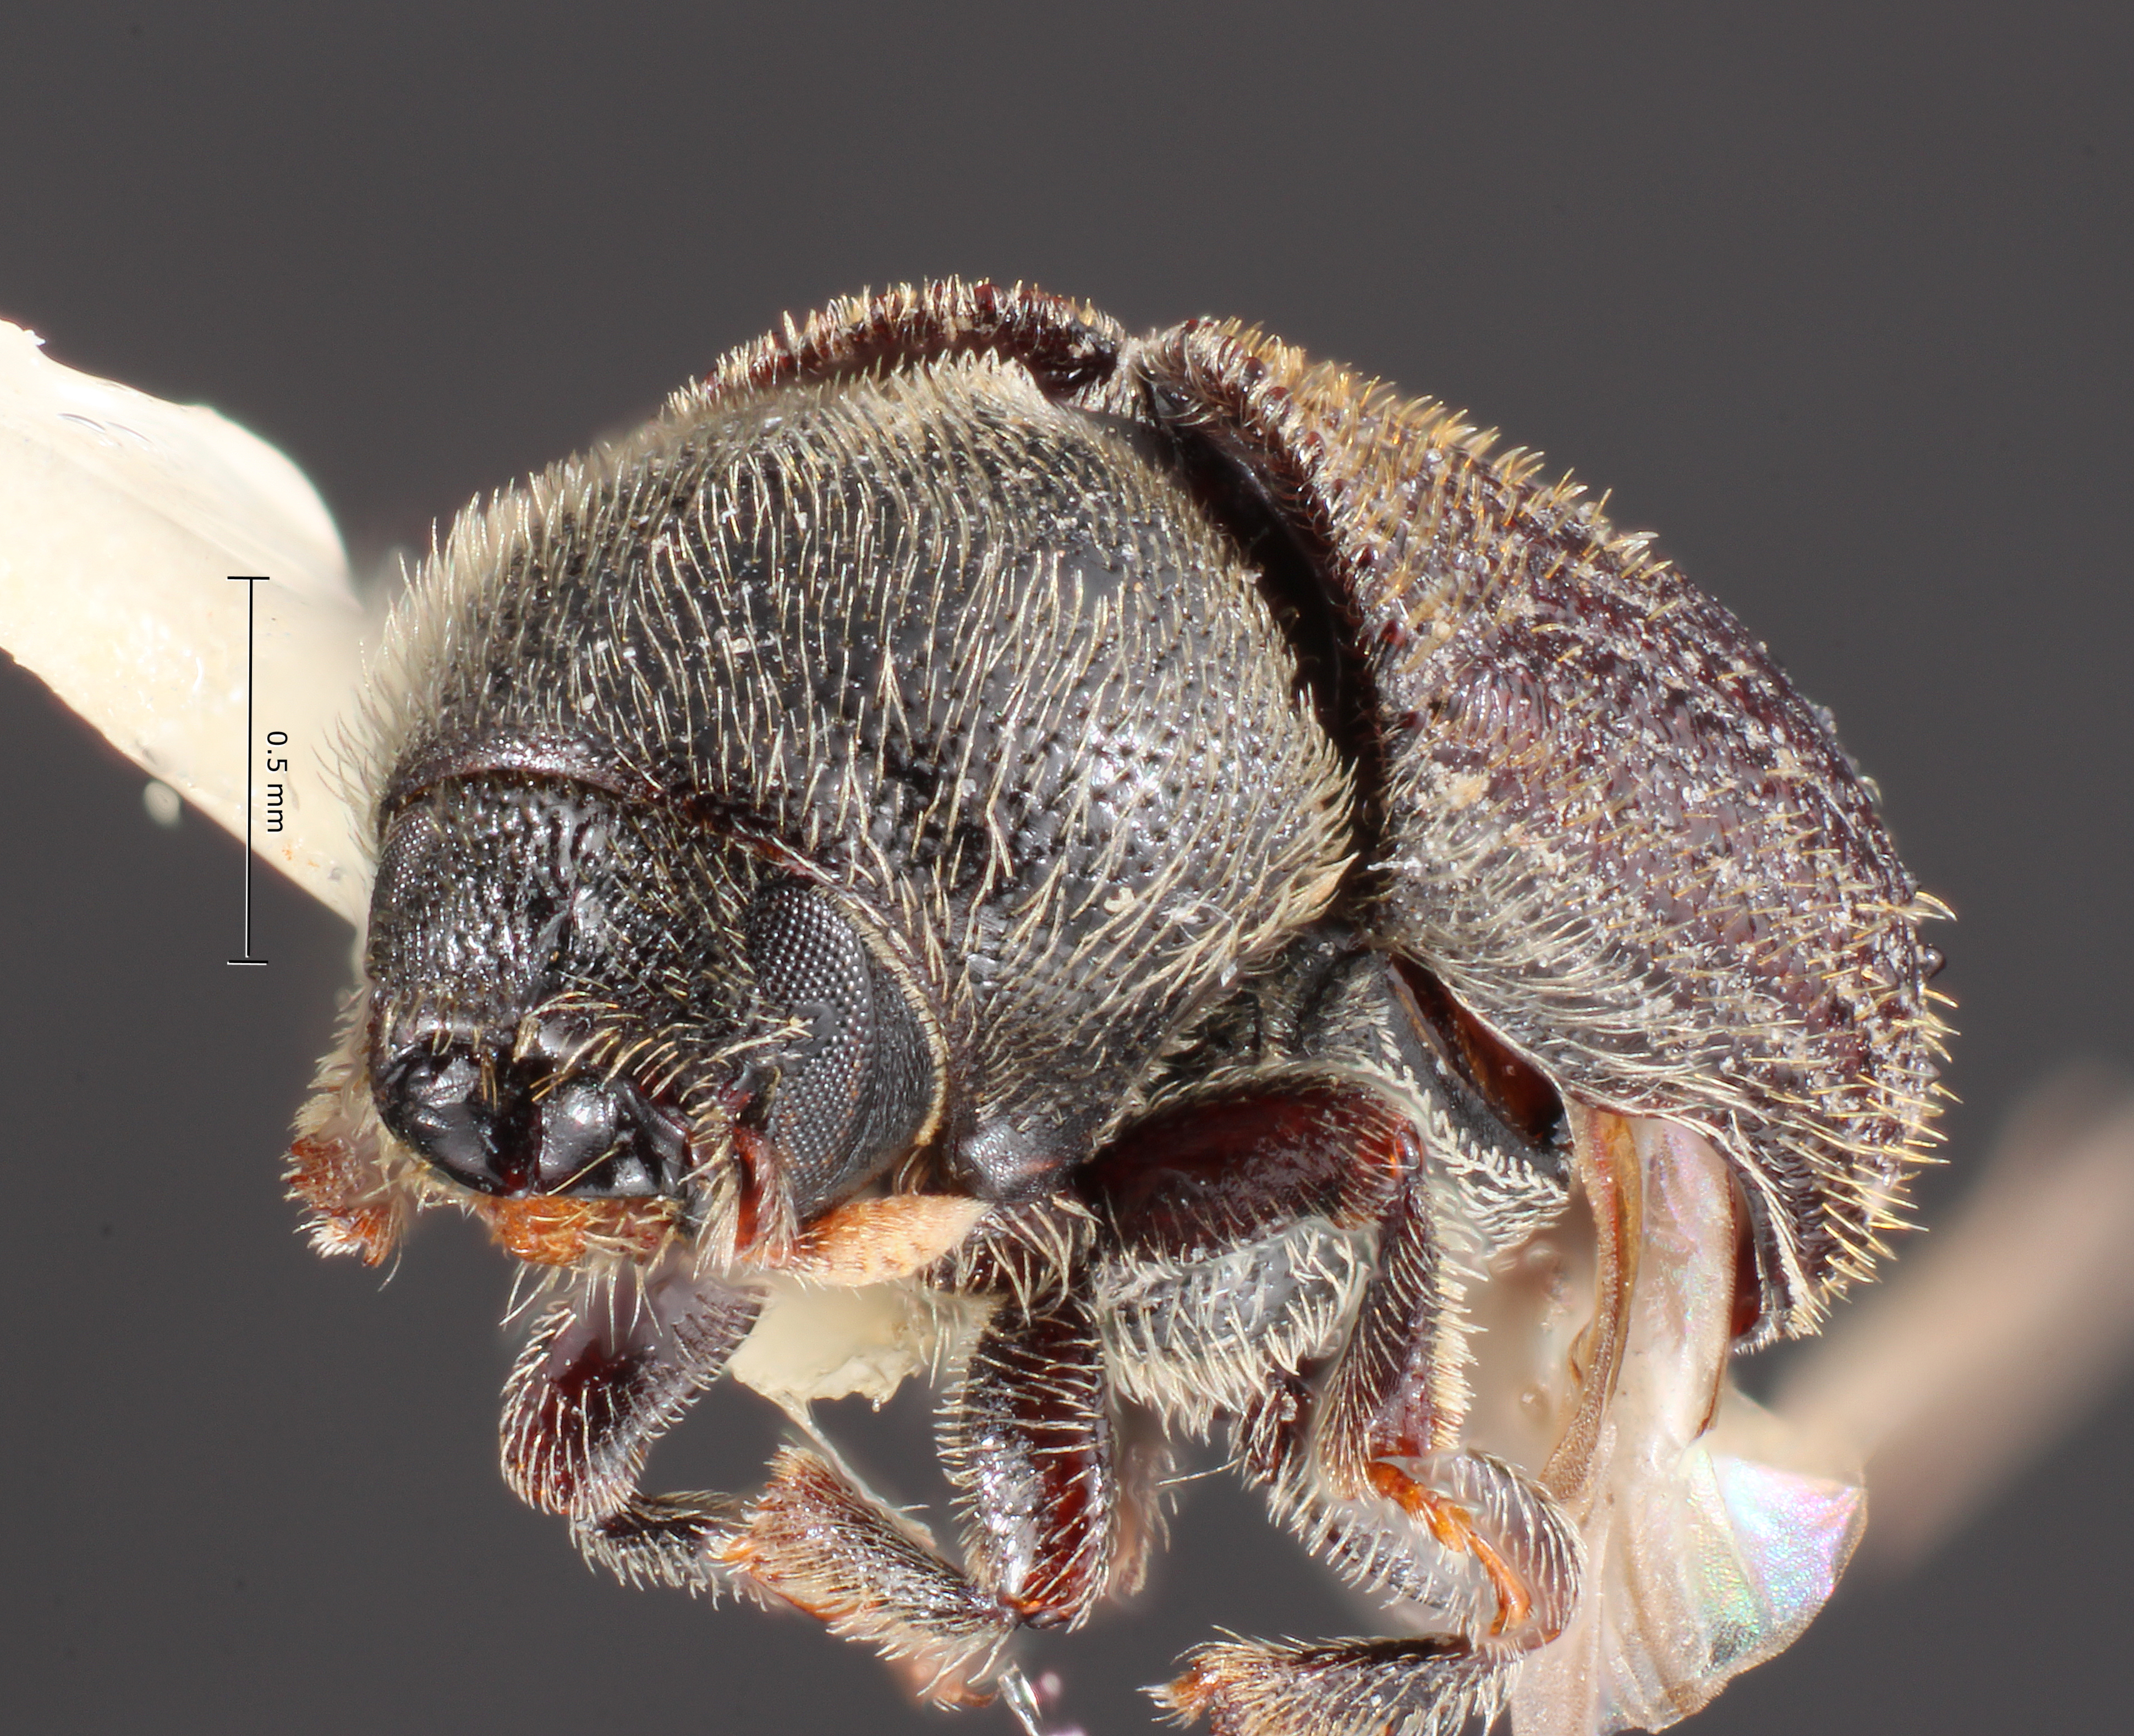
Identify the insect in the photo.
Phloeosinus texanus
